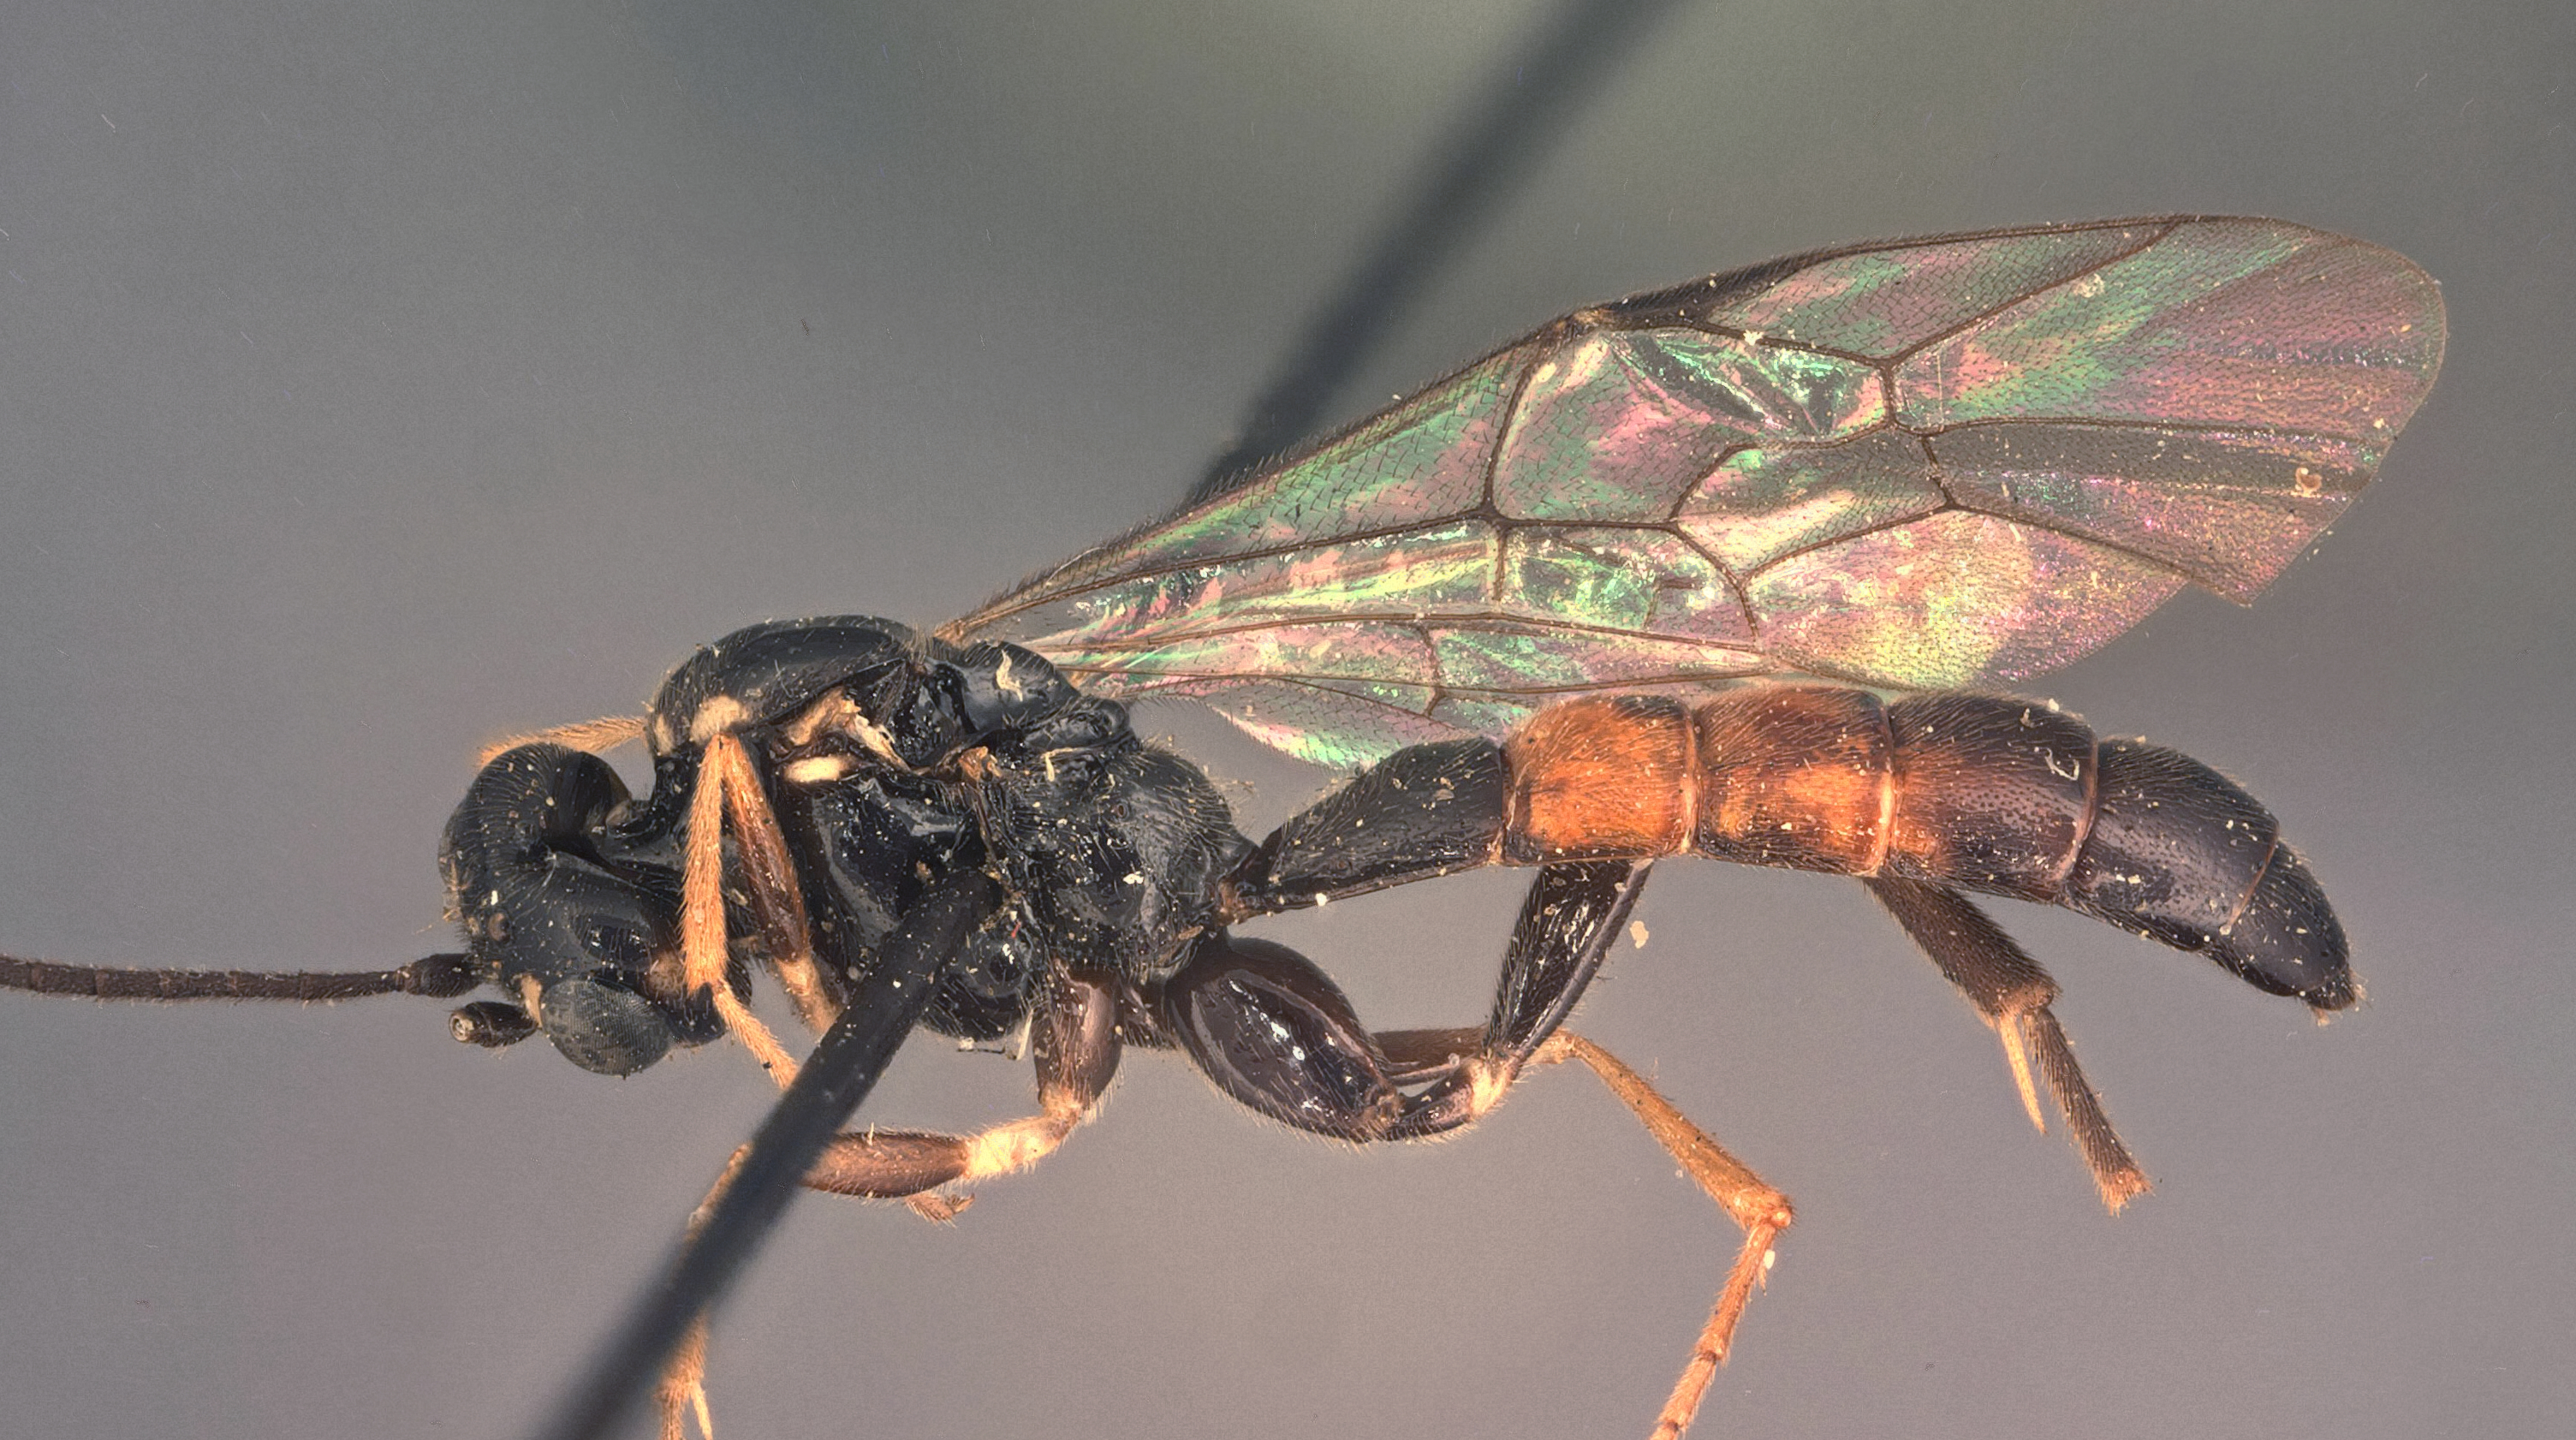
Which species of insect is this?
Asthenara ruficincta
